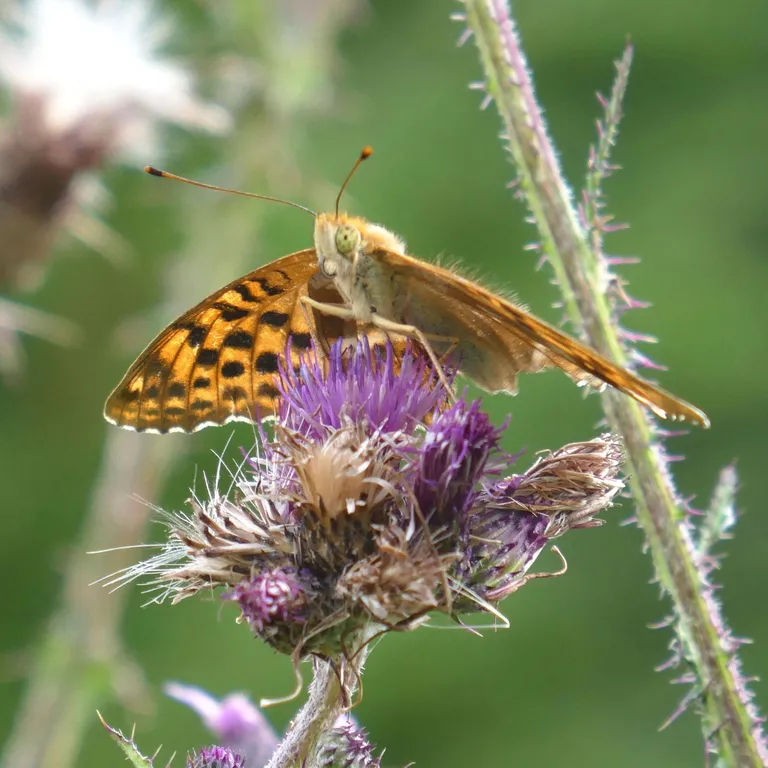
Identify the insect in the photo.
Argynnis paphia
